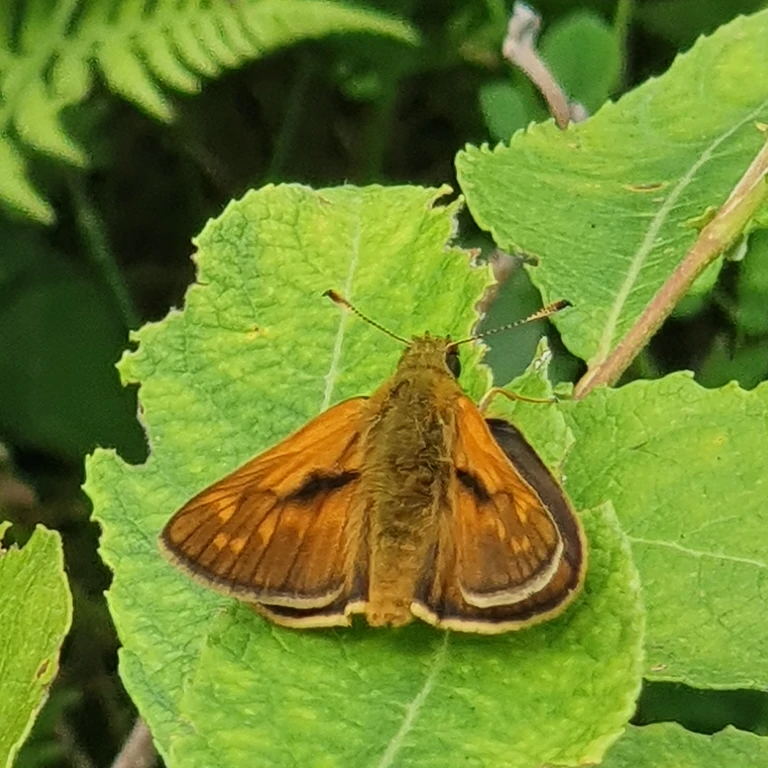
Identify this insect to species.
Ochlodes sylvanus (also Ochlodes venata)
